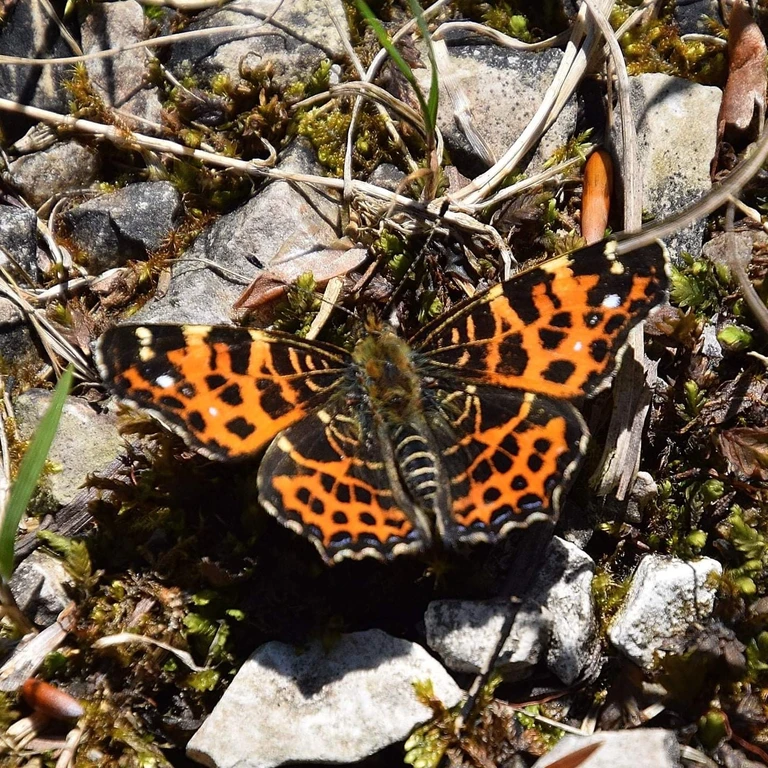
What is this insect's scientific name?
Araschnia levana
